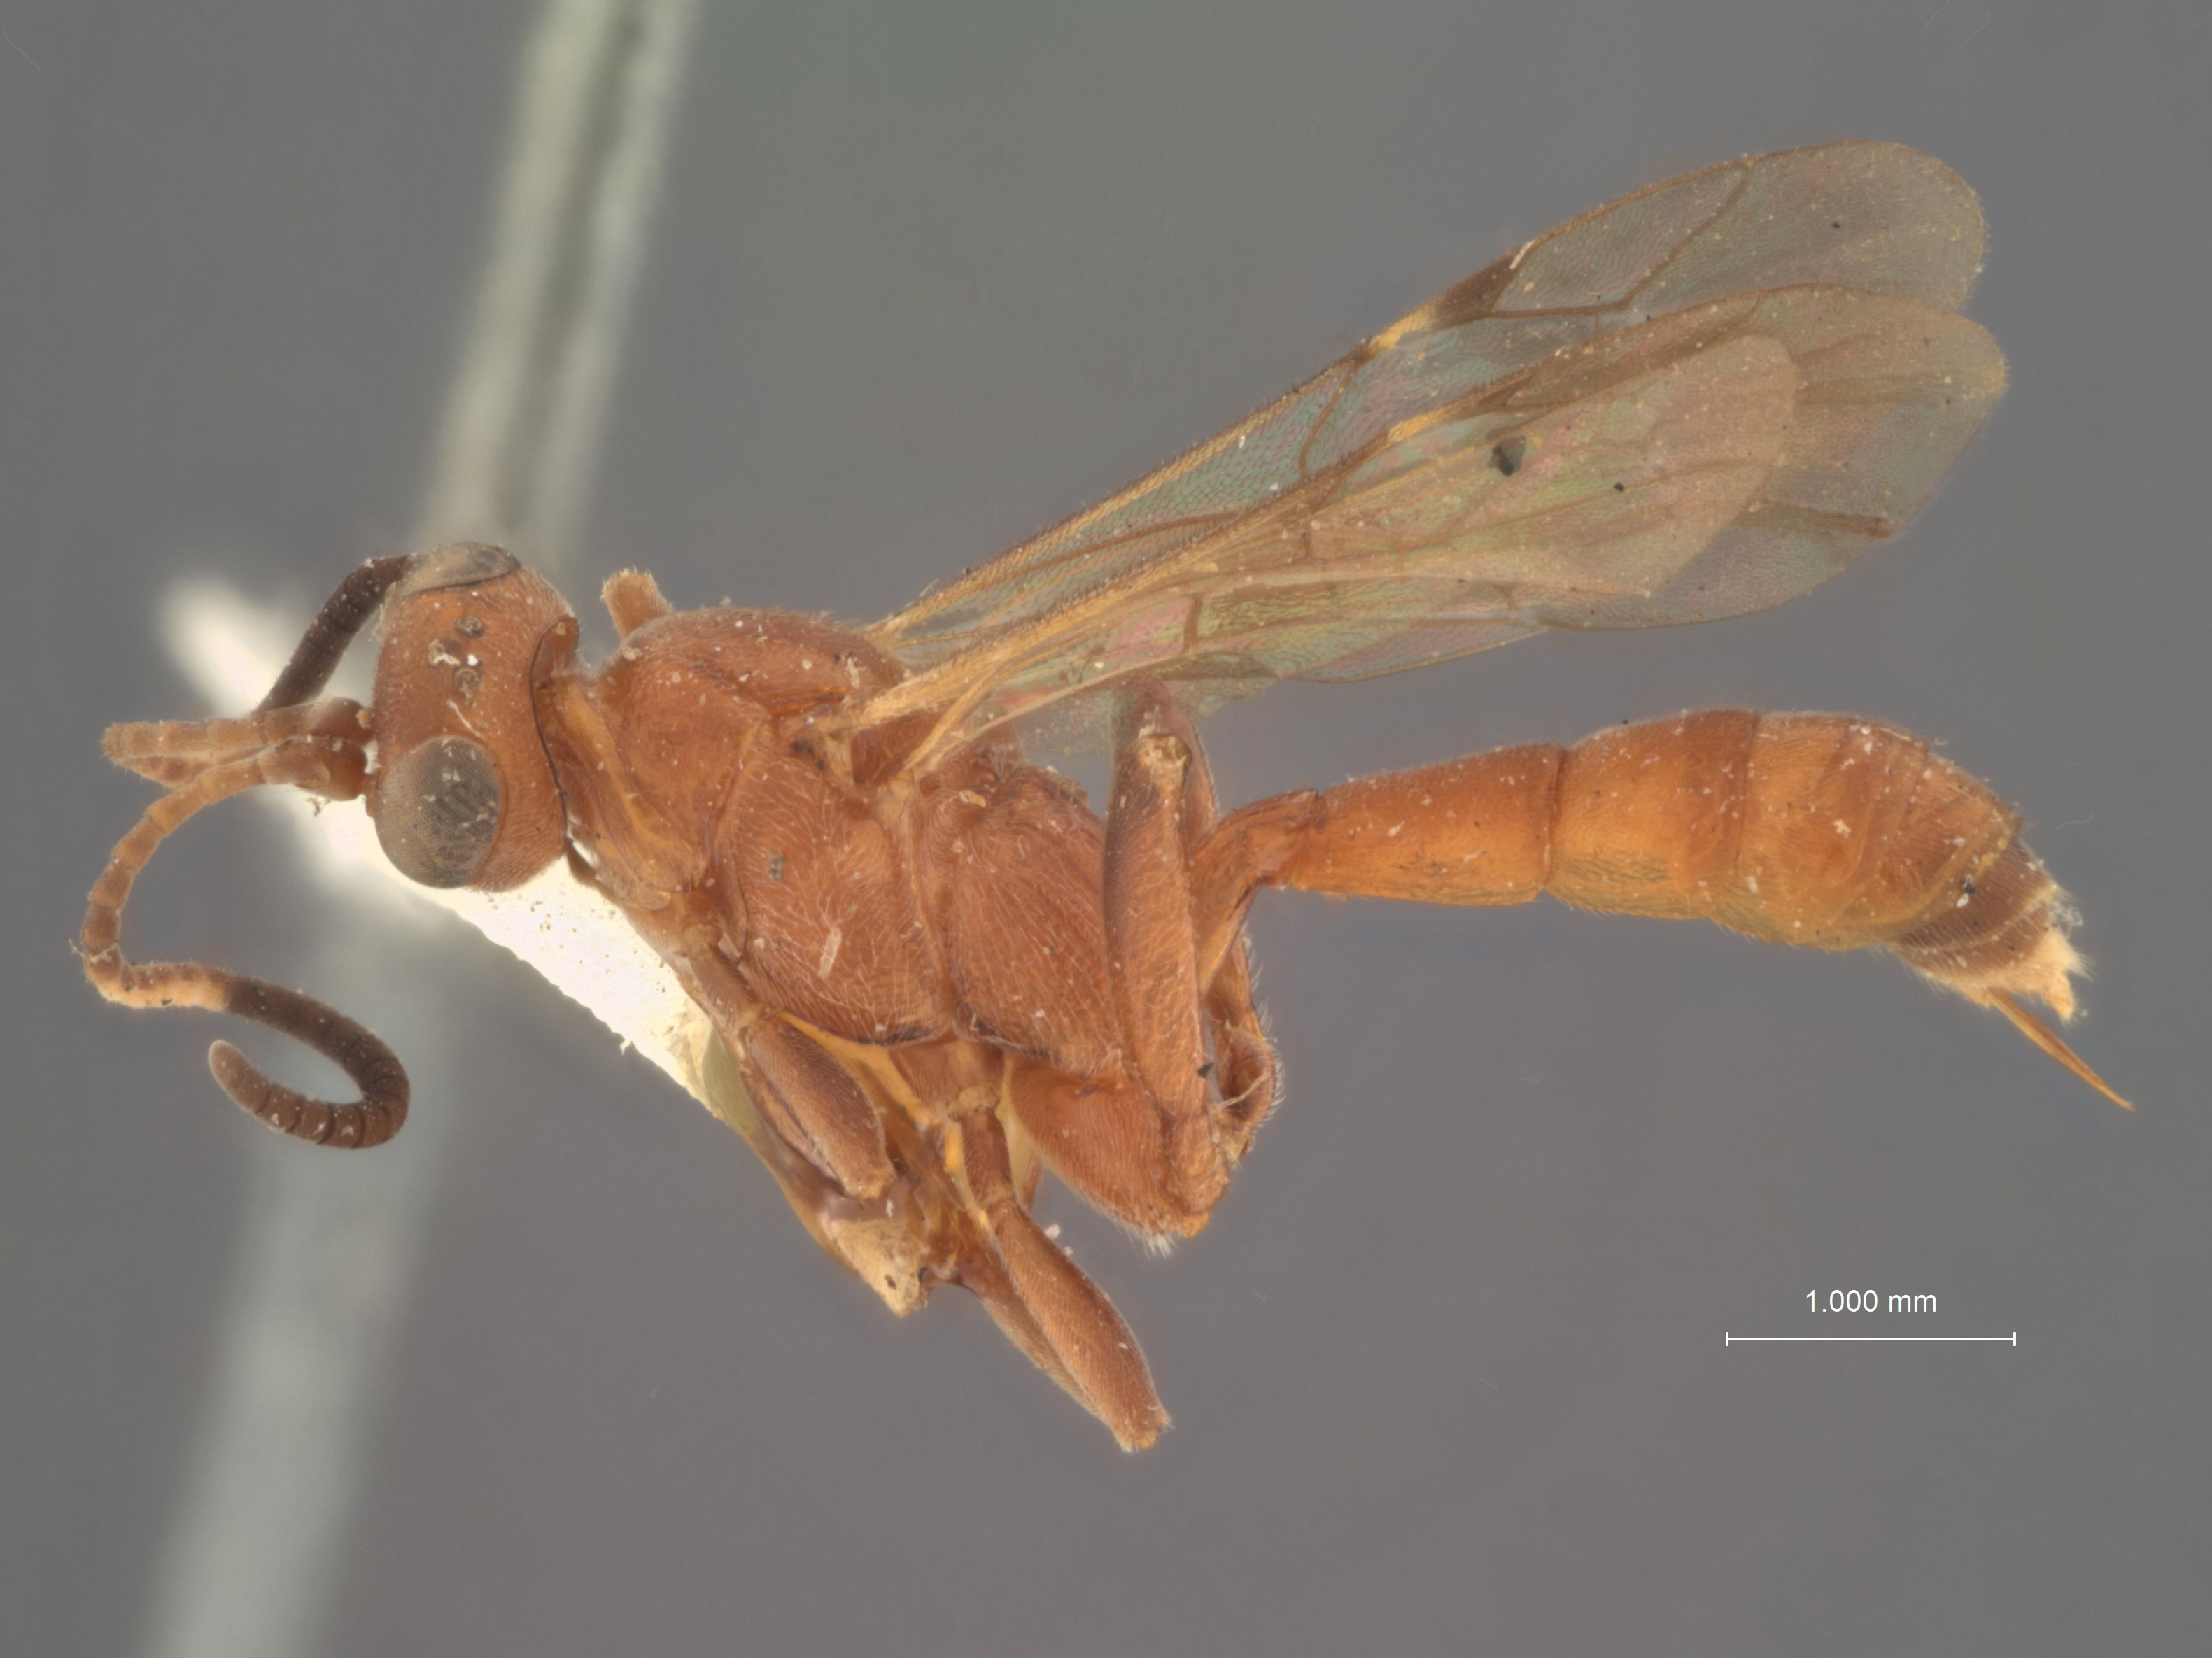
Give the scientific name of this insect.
Colpognathus annulicornis
